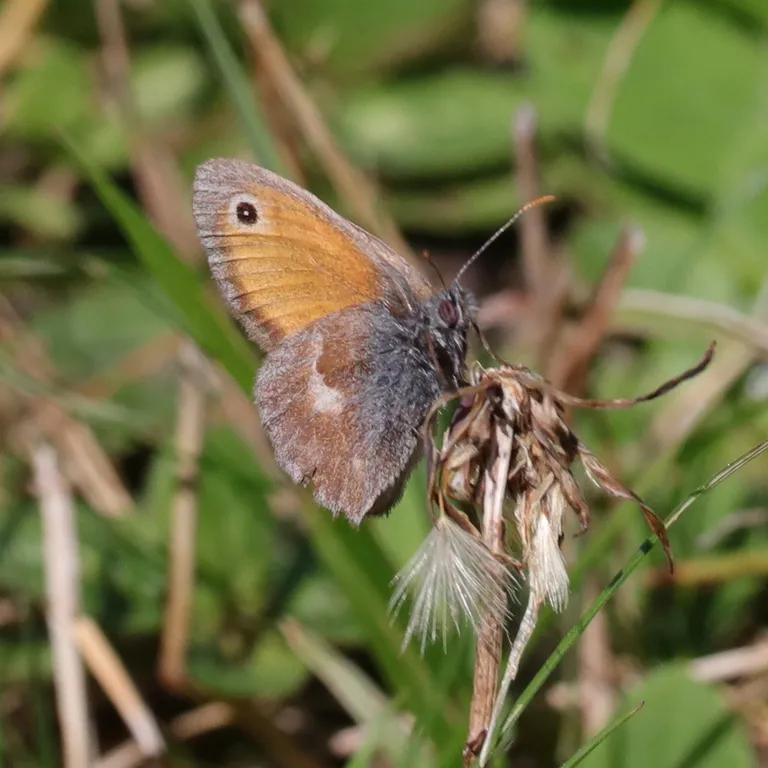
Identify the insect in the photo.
Coenonympha pamphilus
